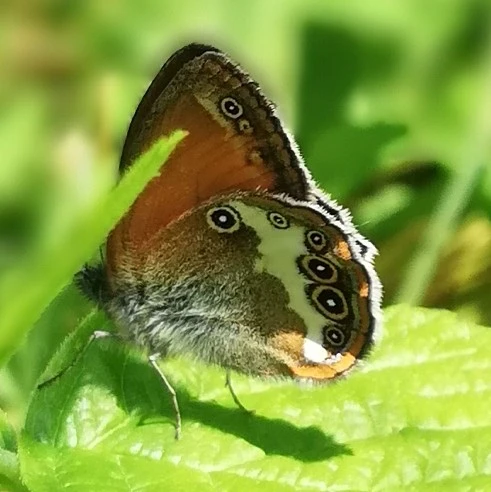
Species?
Coenonympha arcania
